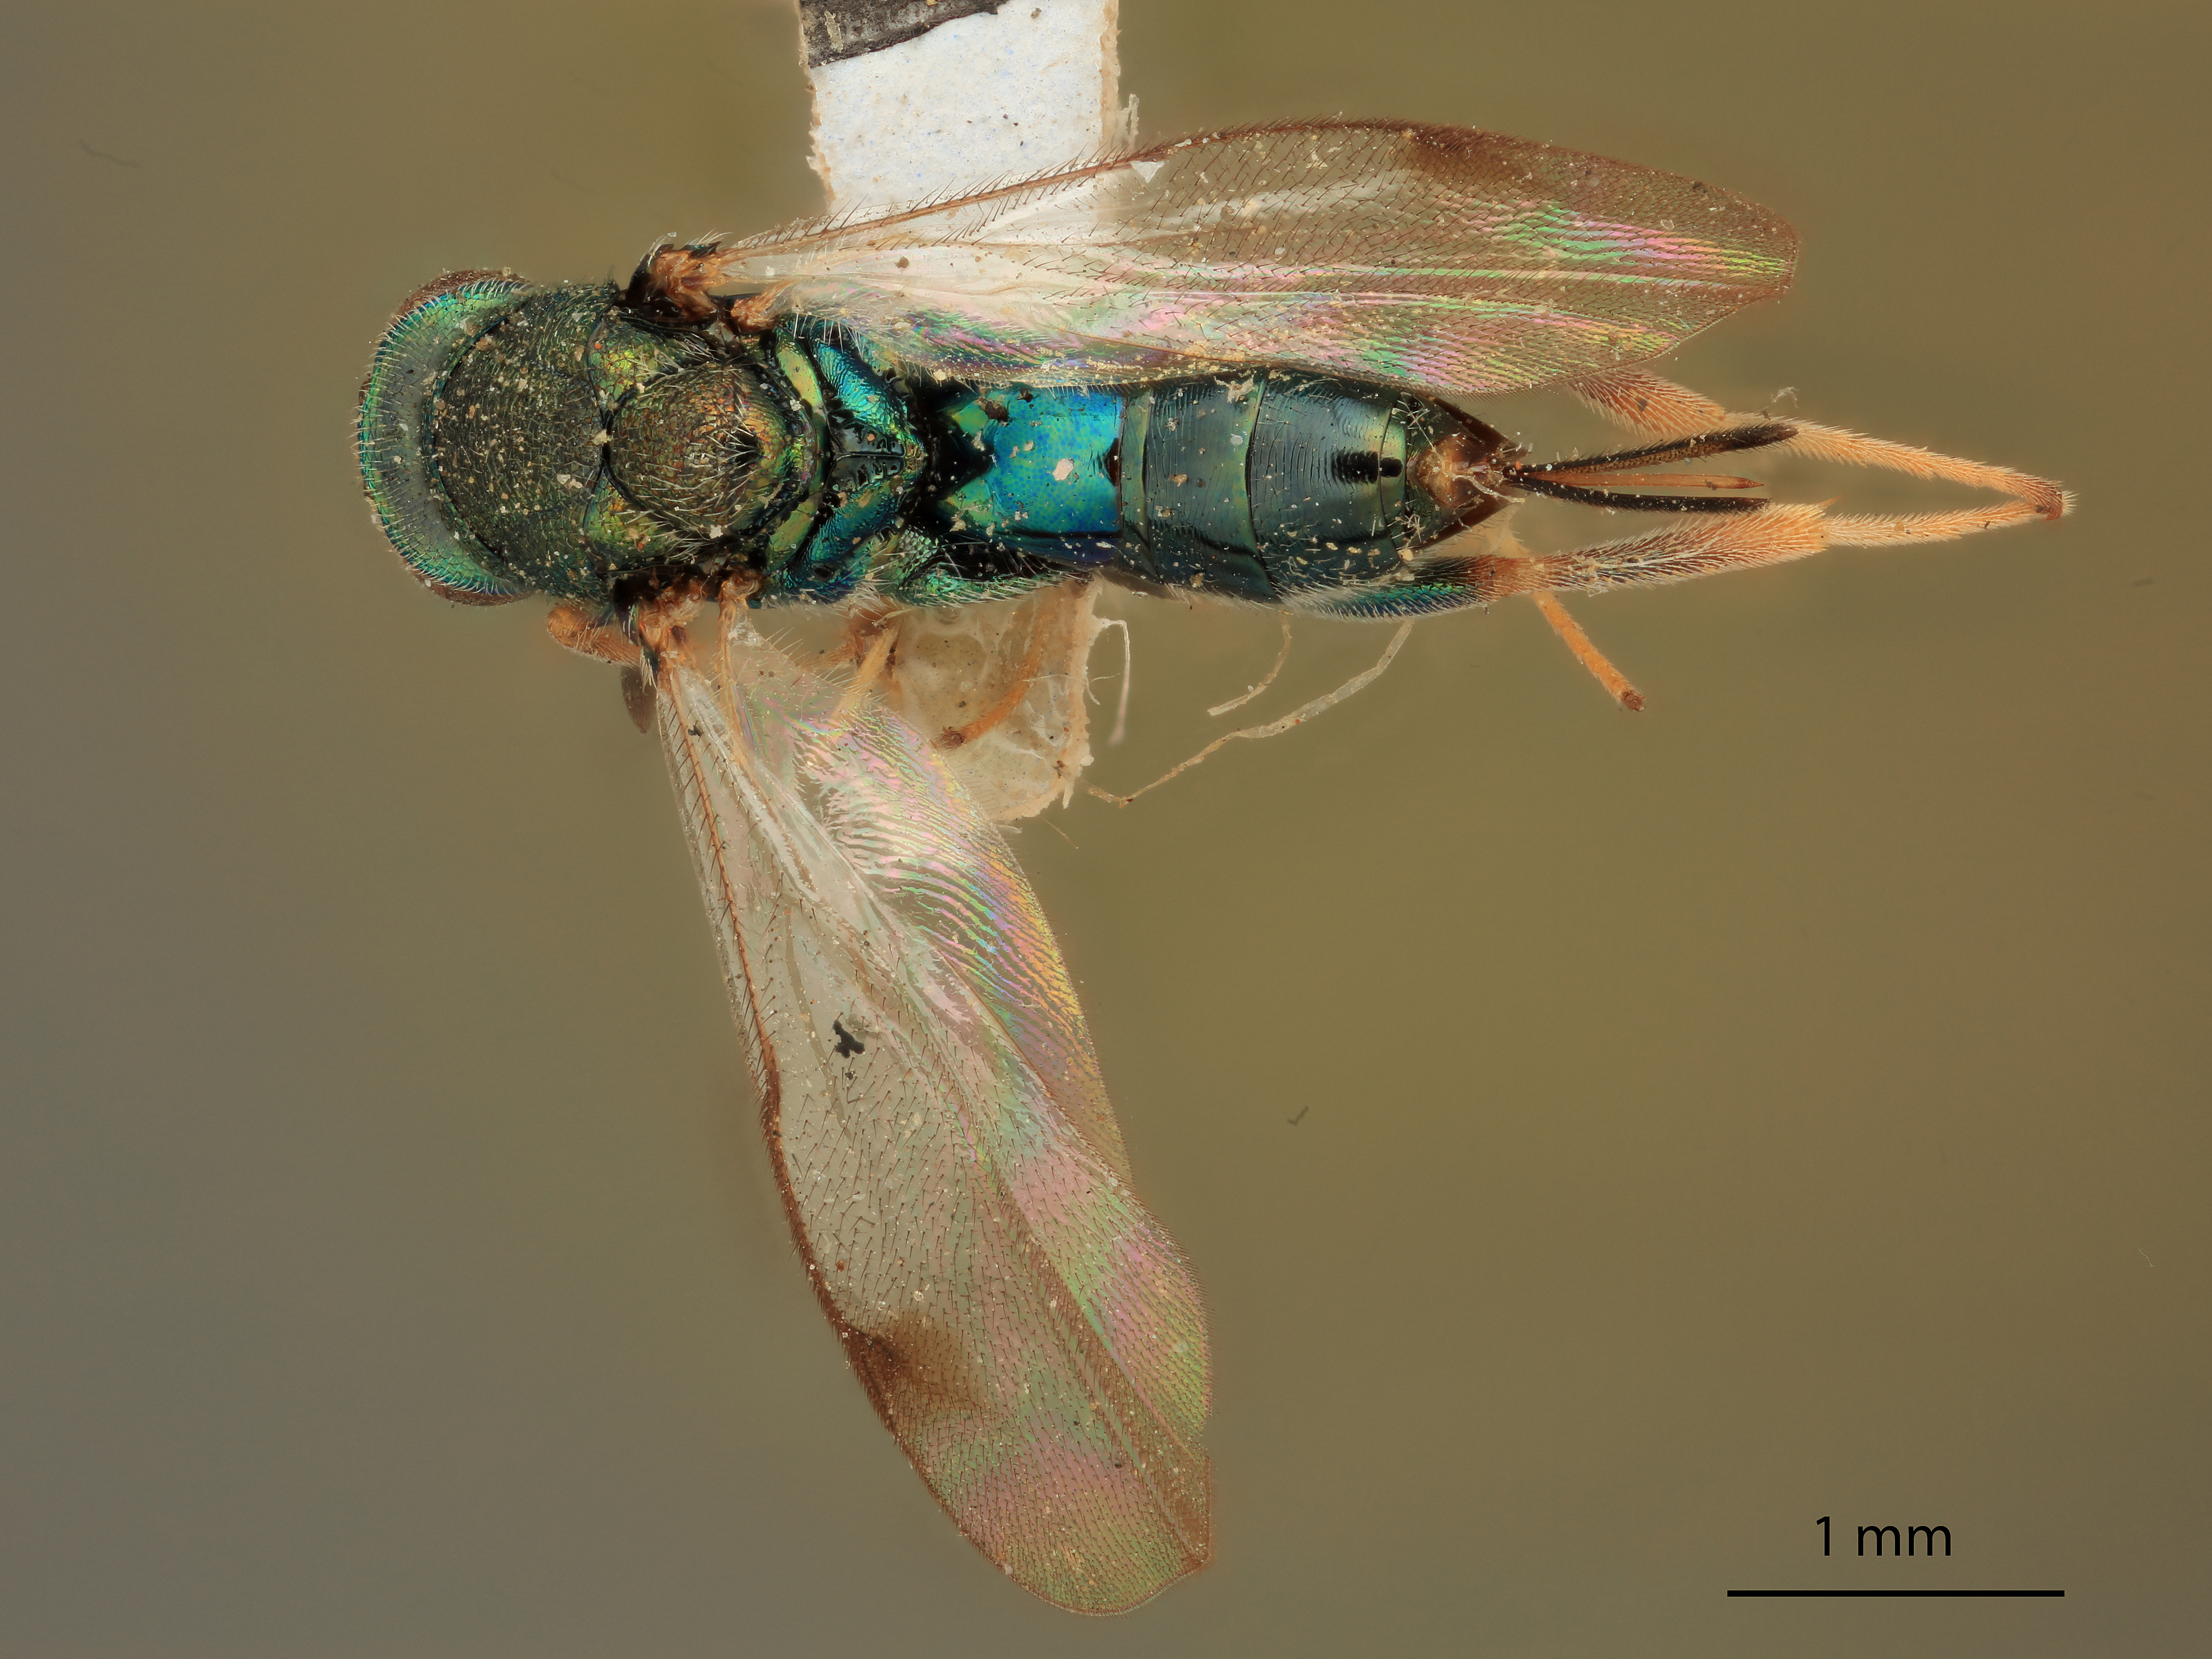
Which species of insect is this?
Monodontomerus viridiscapus
